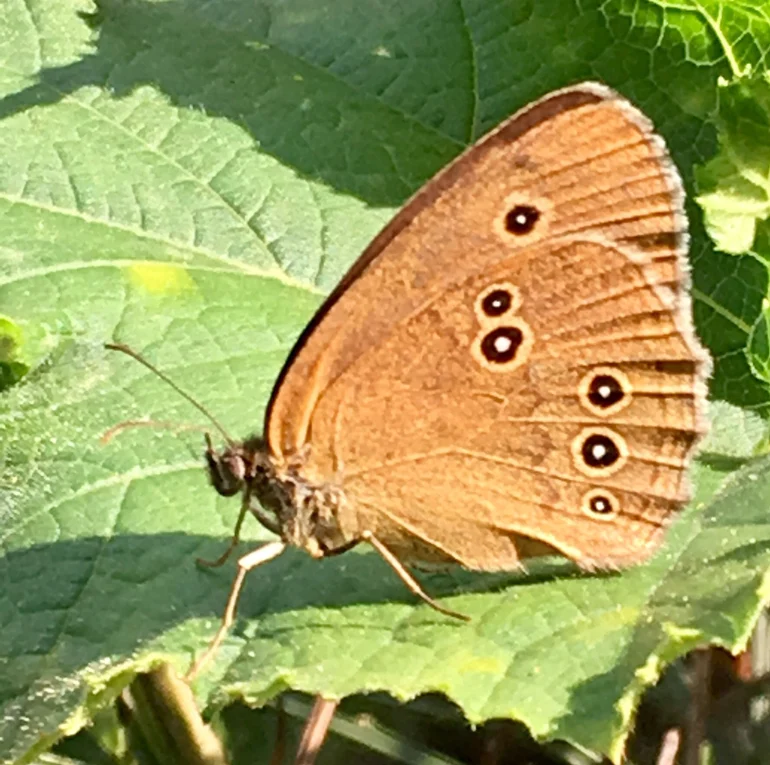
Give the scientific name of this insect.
Aphantopus hyperantus
